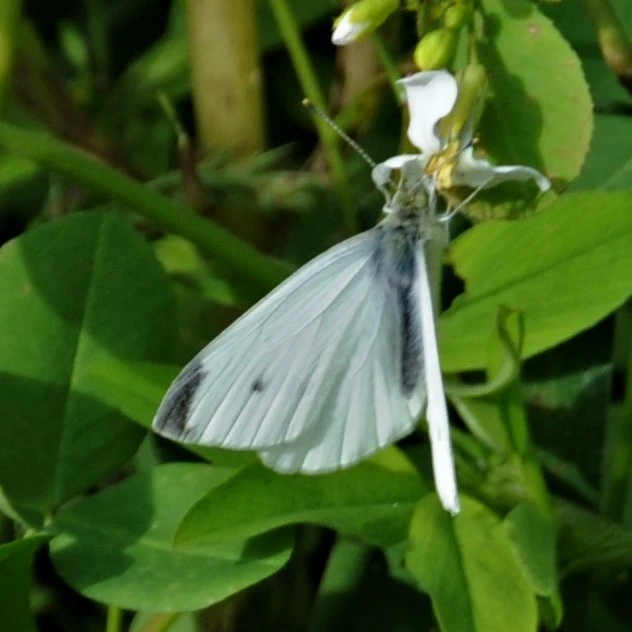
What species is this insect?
Pieris rapae
